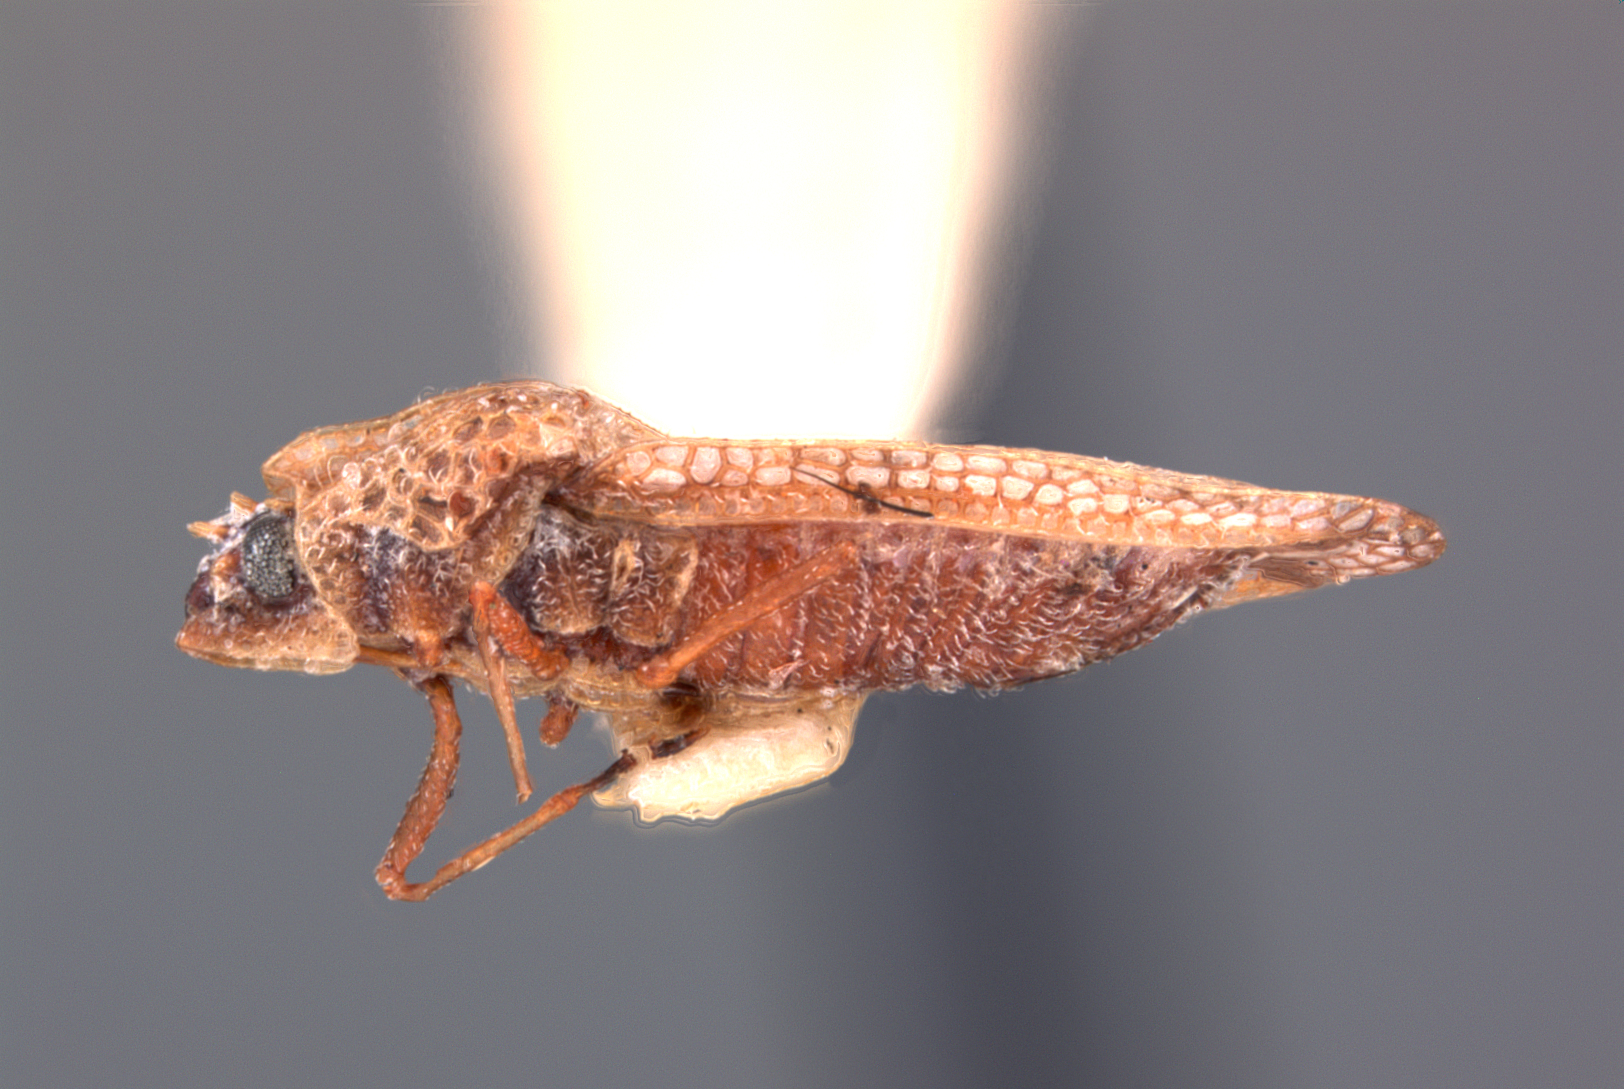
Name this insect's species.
Monanthia sessoris
